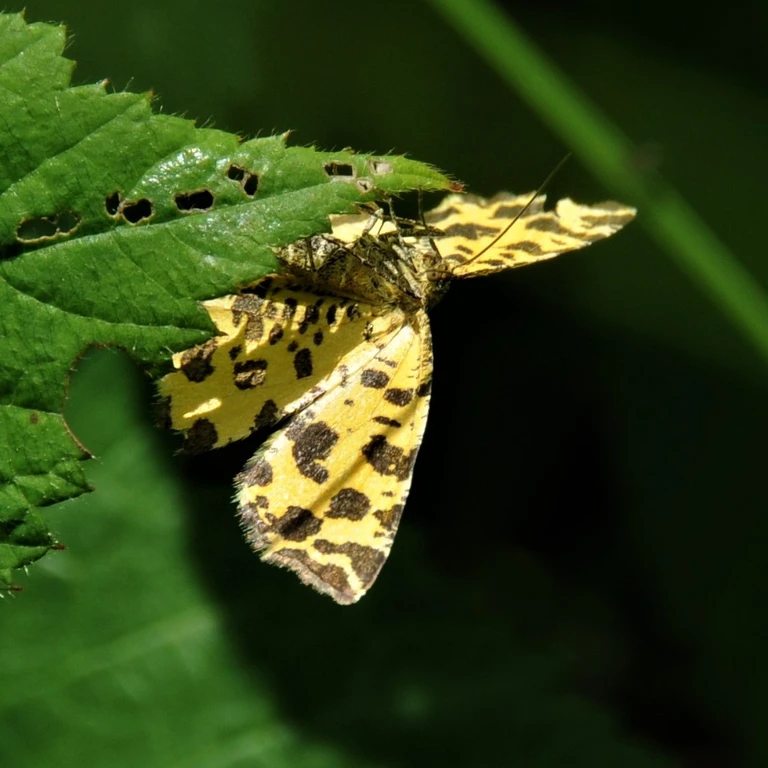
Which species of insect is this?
Pseudopanthera macularia
